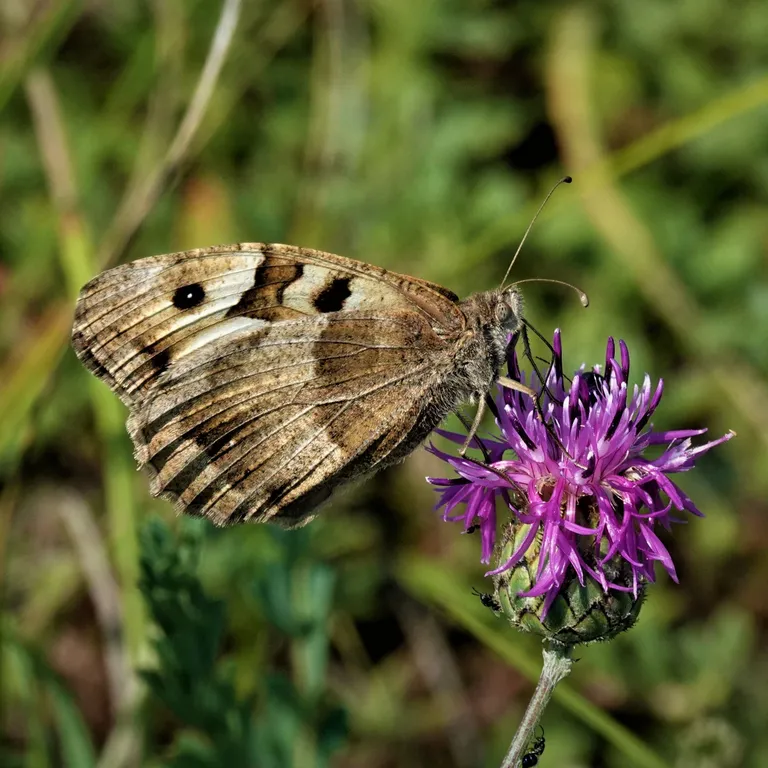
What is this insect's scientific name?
Chazara briseis (also Satyrus briseis)
